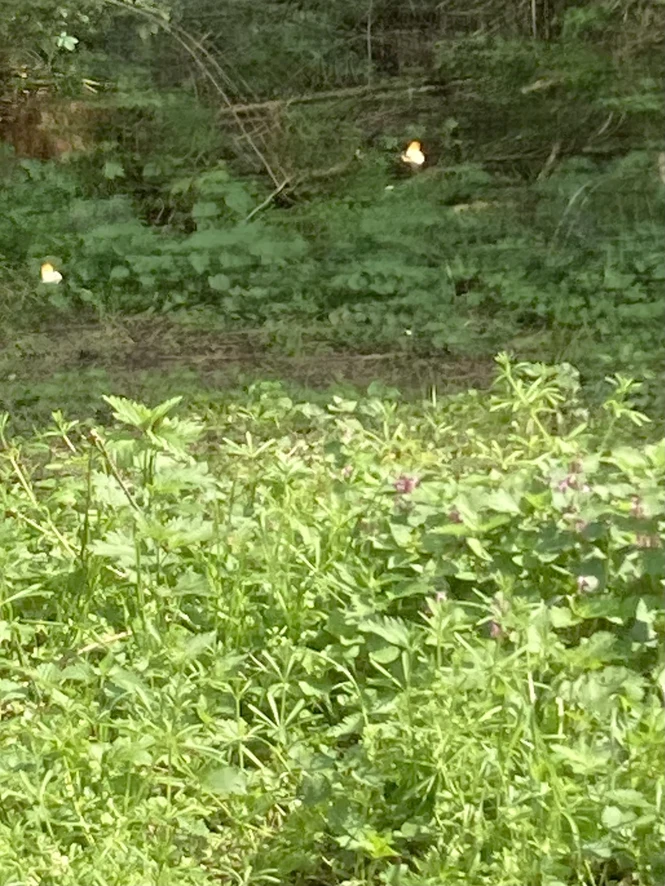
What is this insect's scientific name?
Anthocharis cardamines
